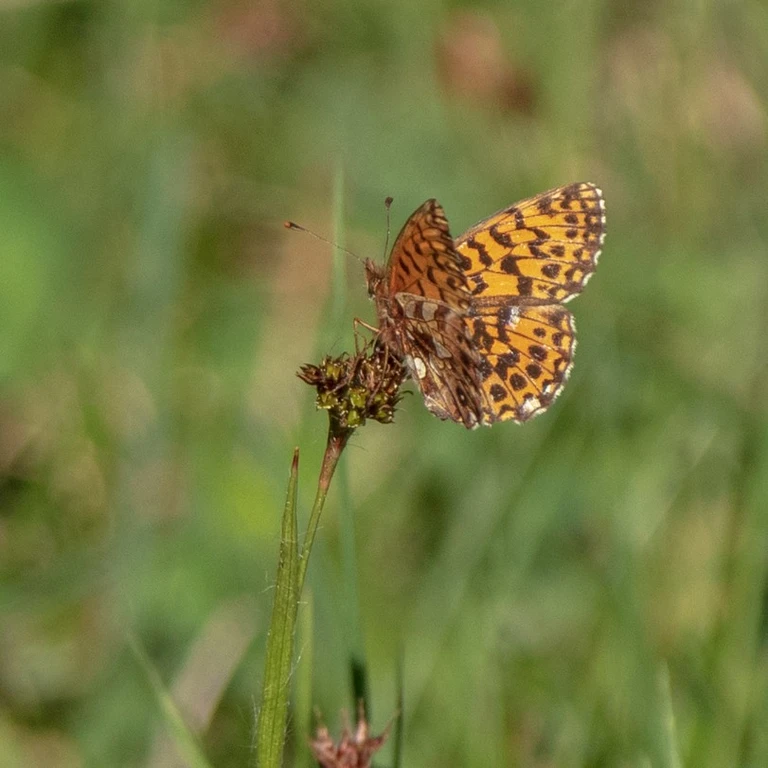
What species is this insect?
Boloria dia
